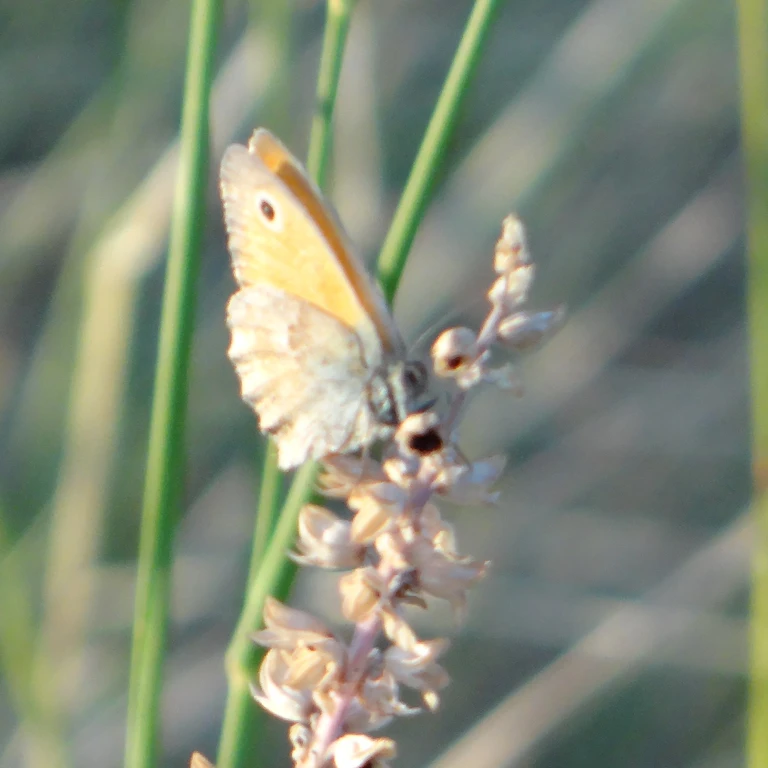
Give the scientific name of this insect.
Coenonympha pamphilus
